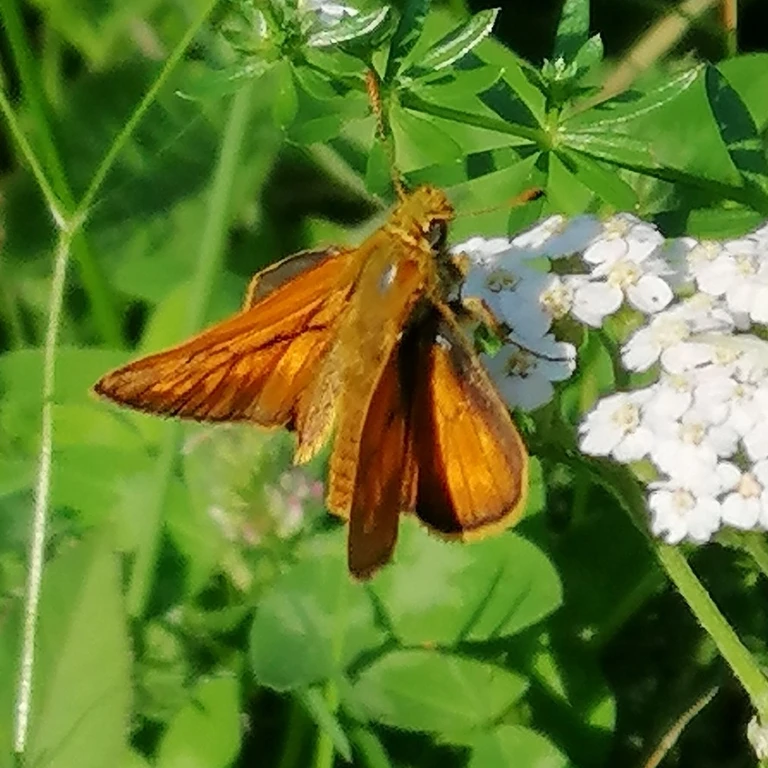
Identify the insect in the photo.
Ochlodes sylvanus (also Ochlodes venata)
